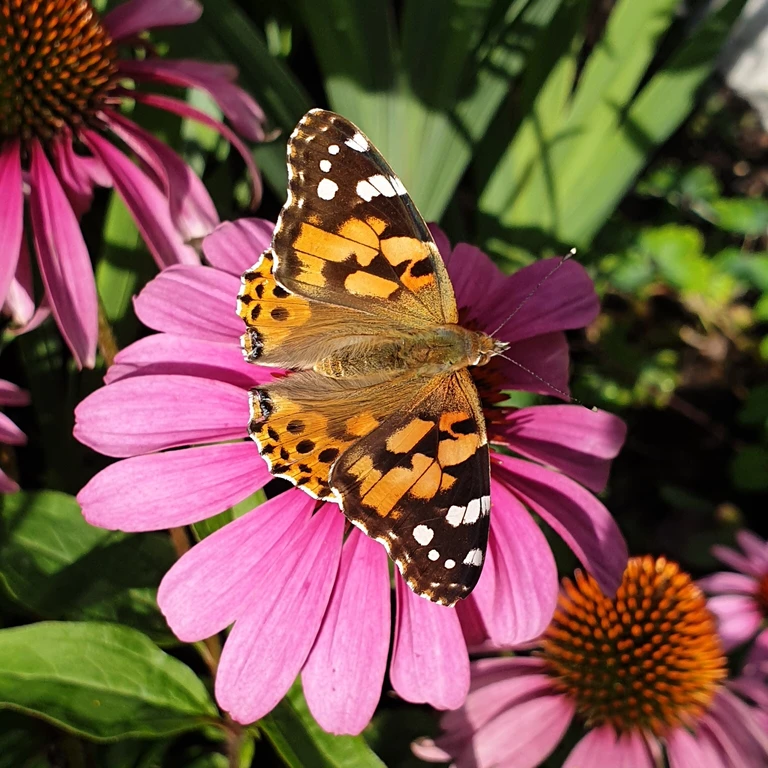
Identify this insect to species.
Vanessa cardui
